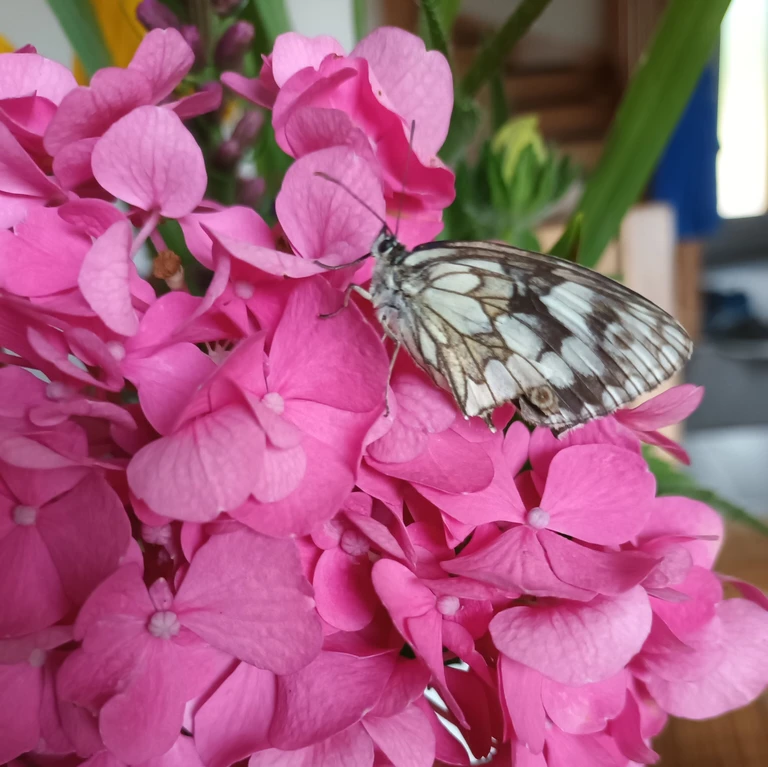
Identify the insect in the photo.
Melanargia galathea
